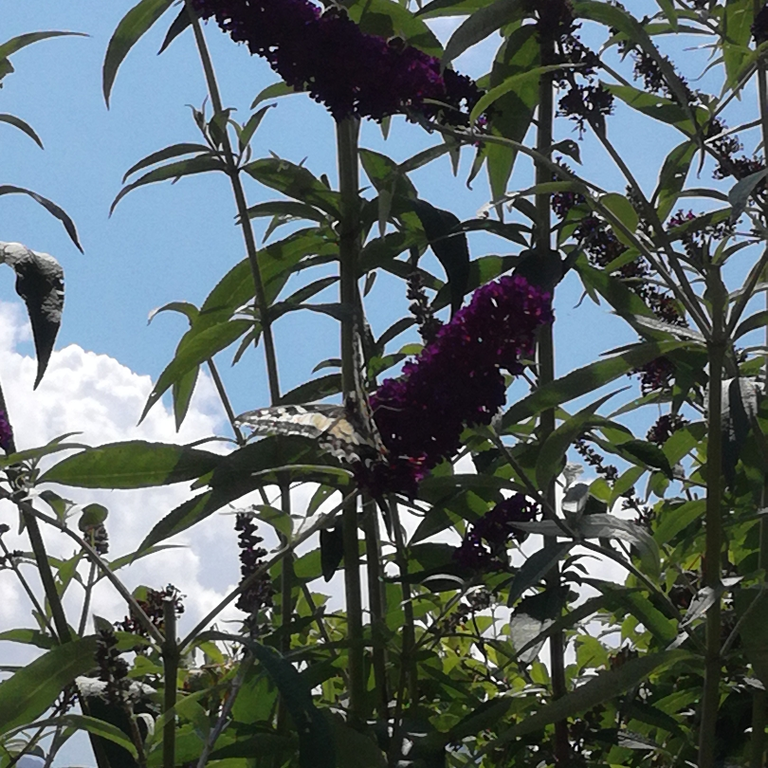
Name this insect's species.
Papilio machaon
